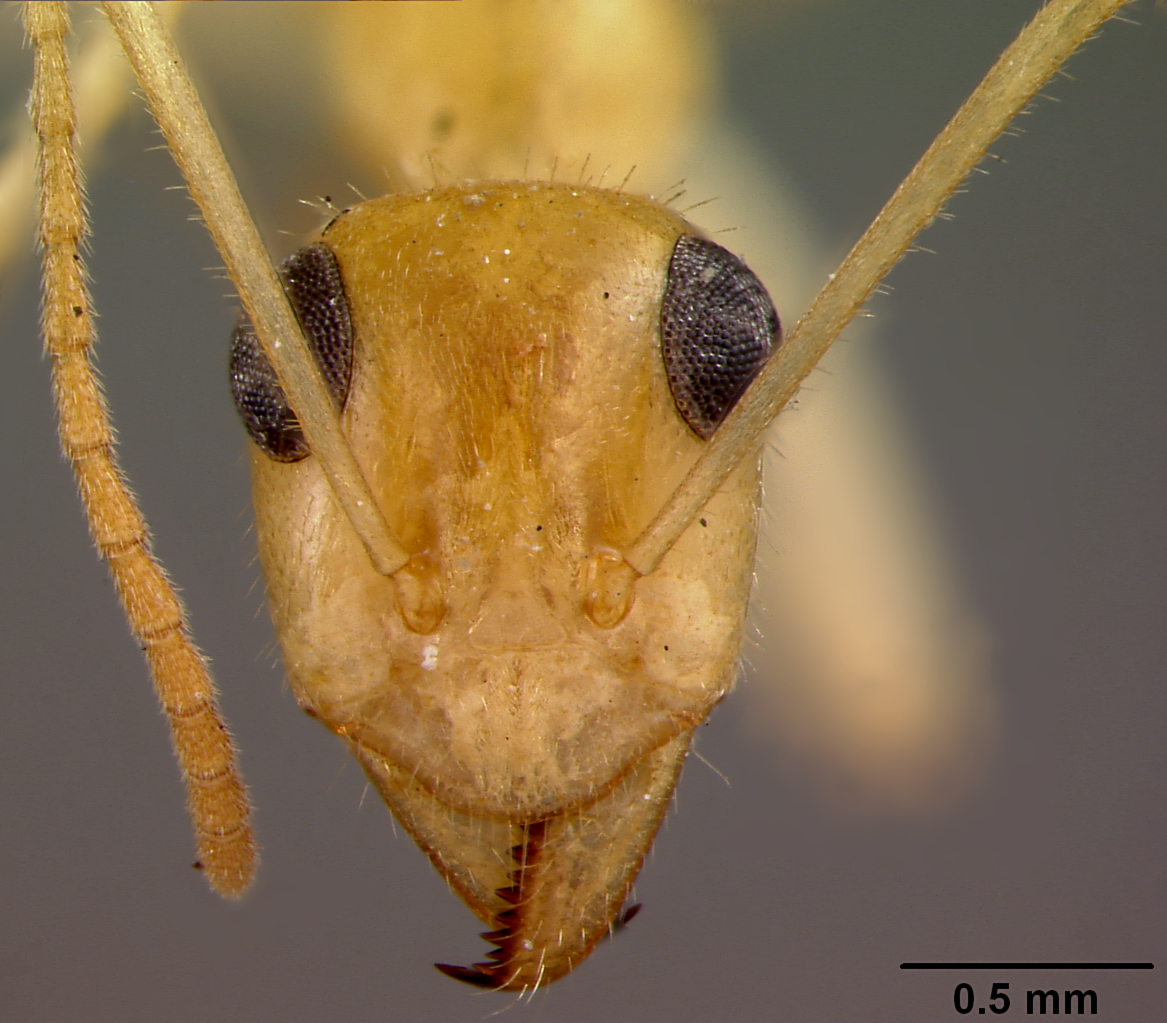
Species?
Myrmecocystus mexicanus
